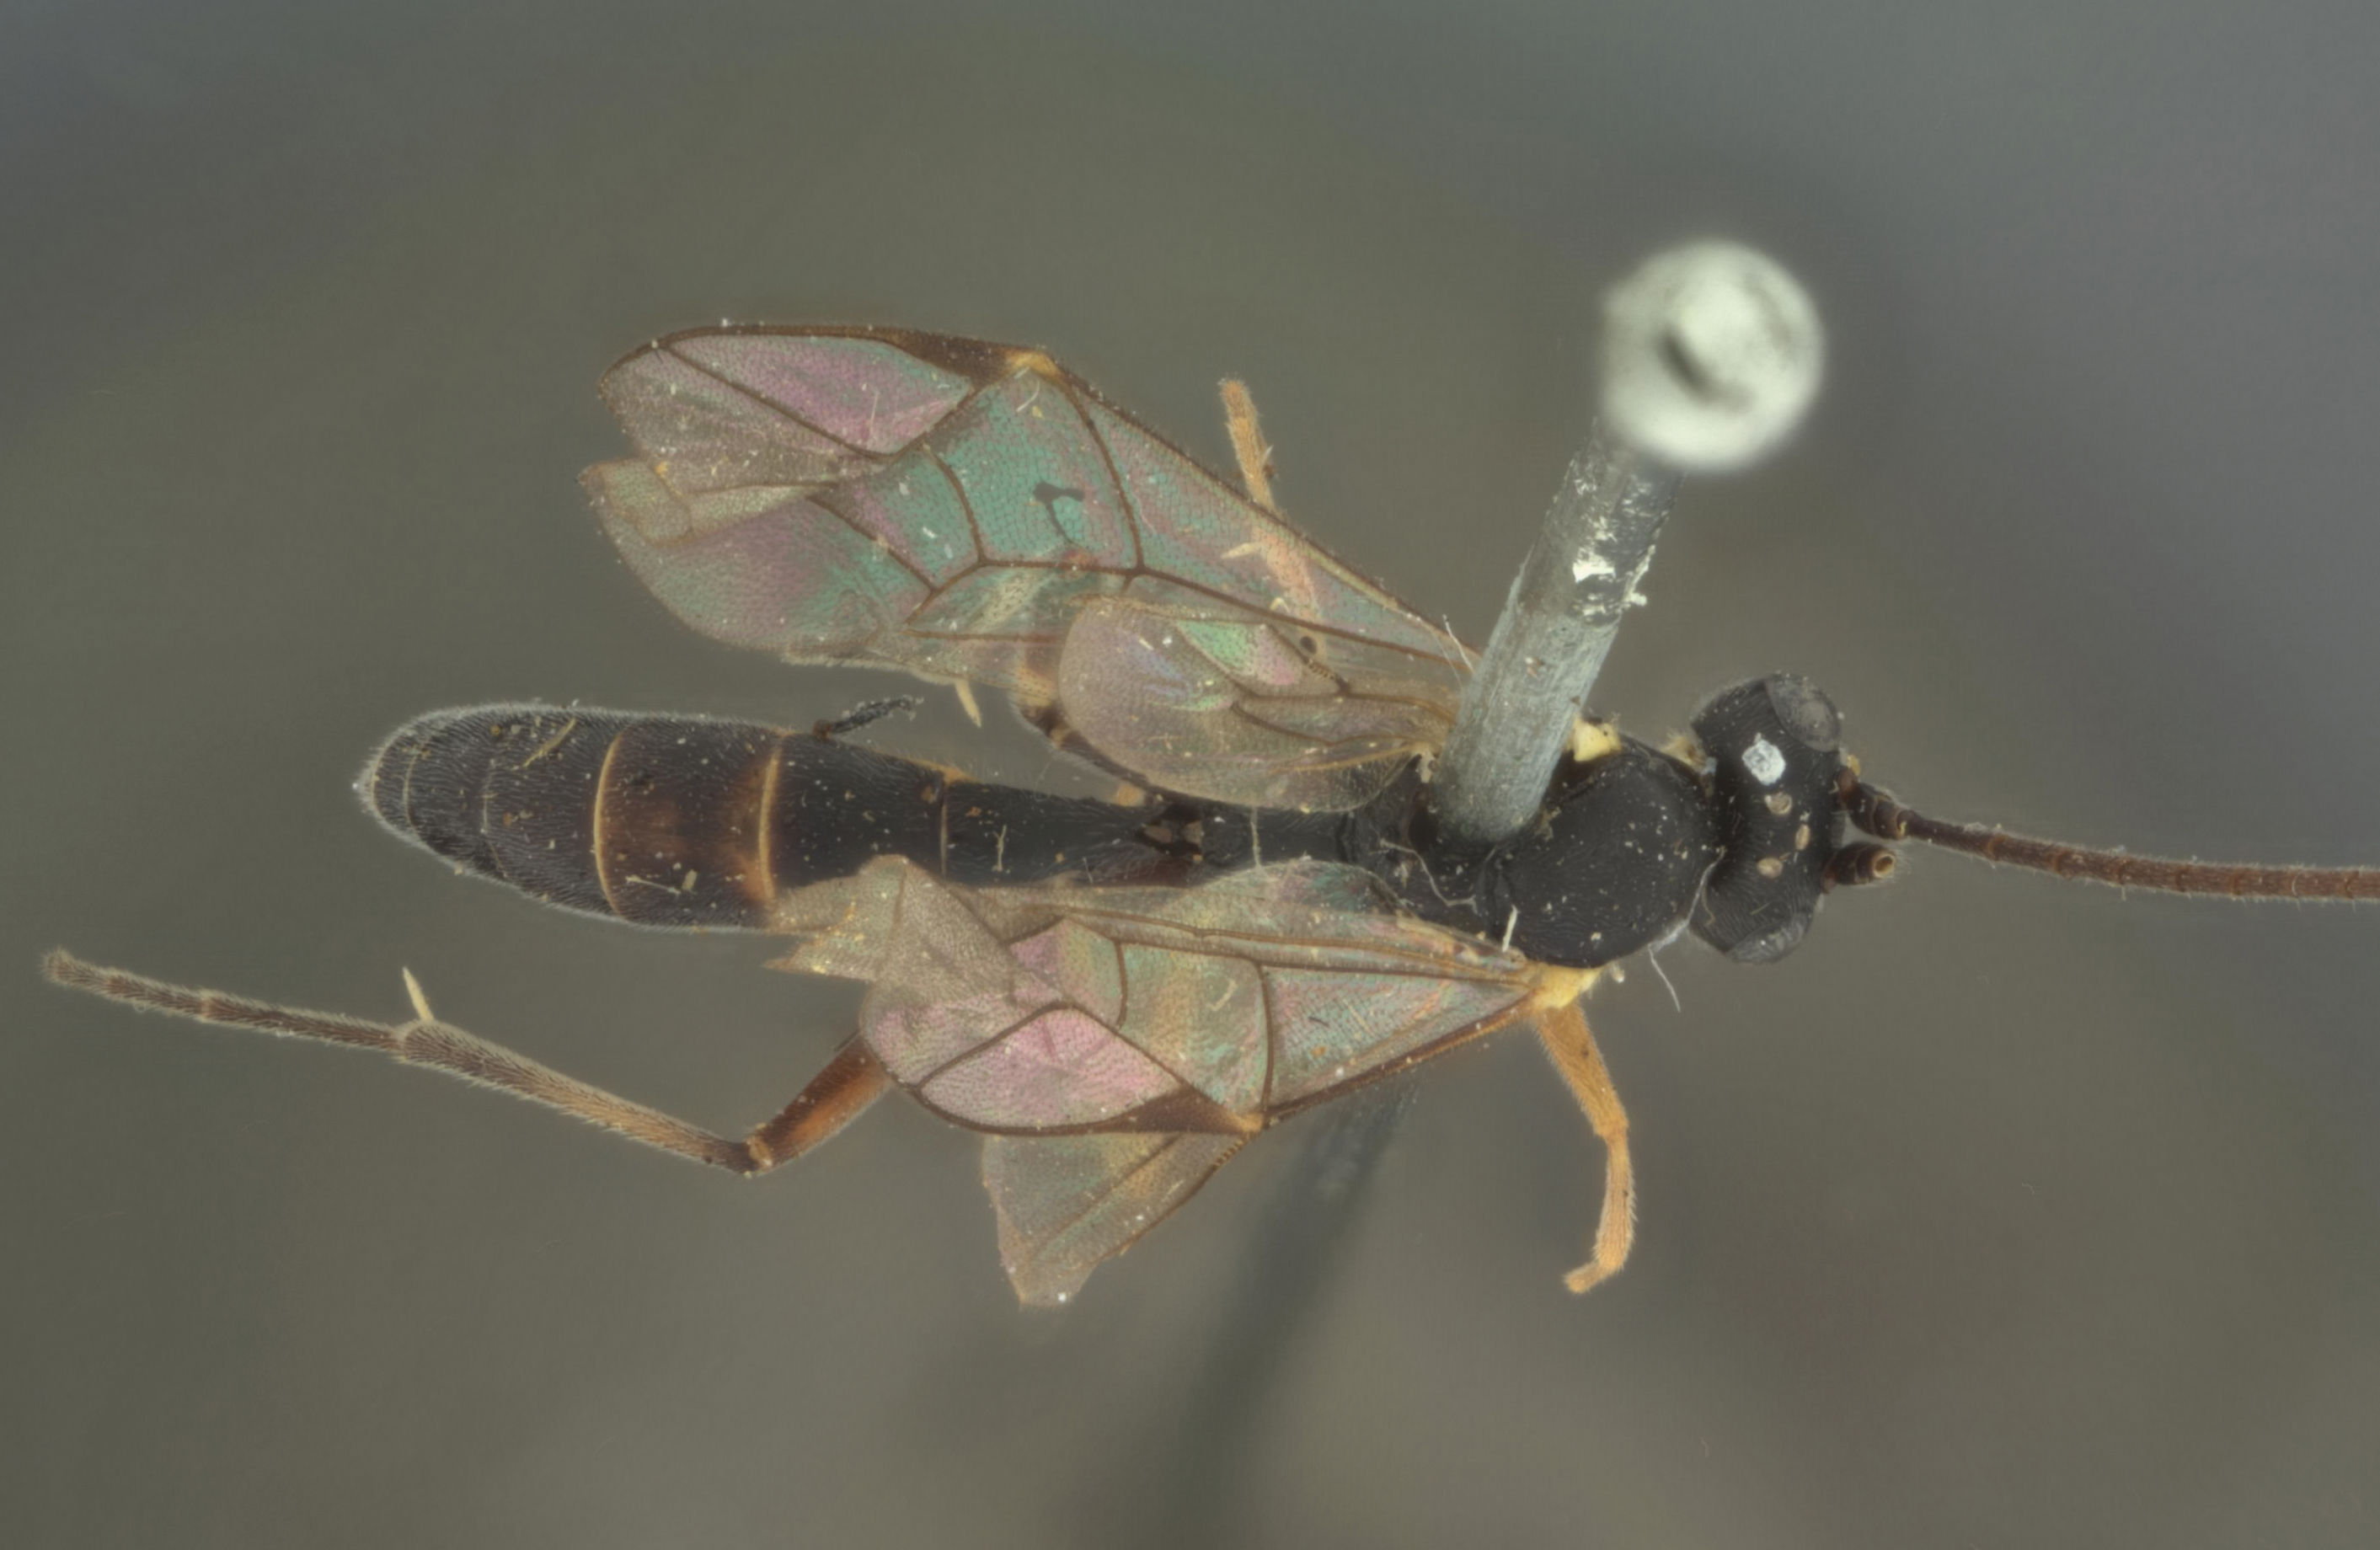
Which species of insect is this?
Calliphrurus clypeatus
